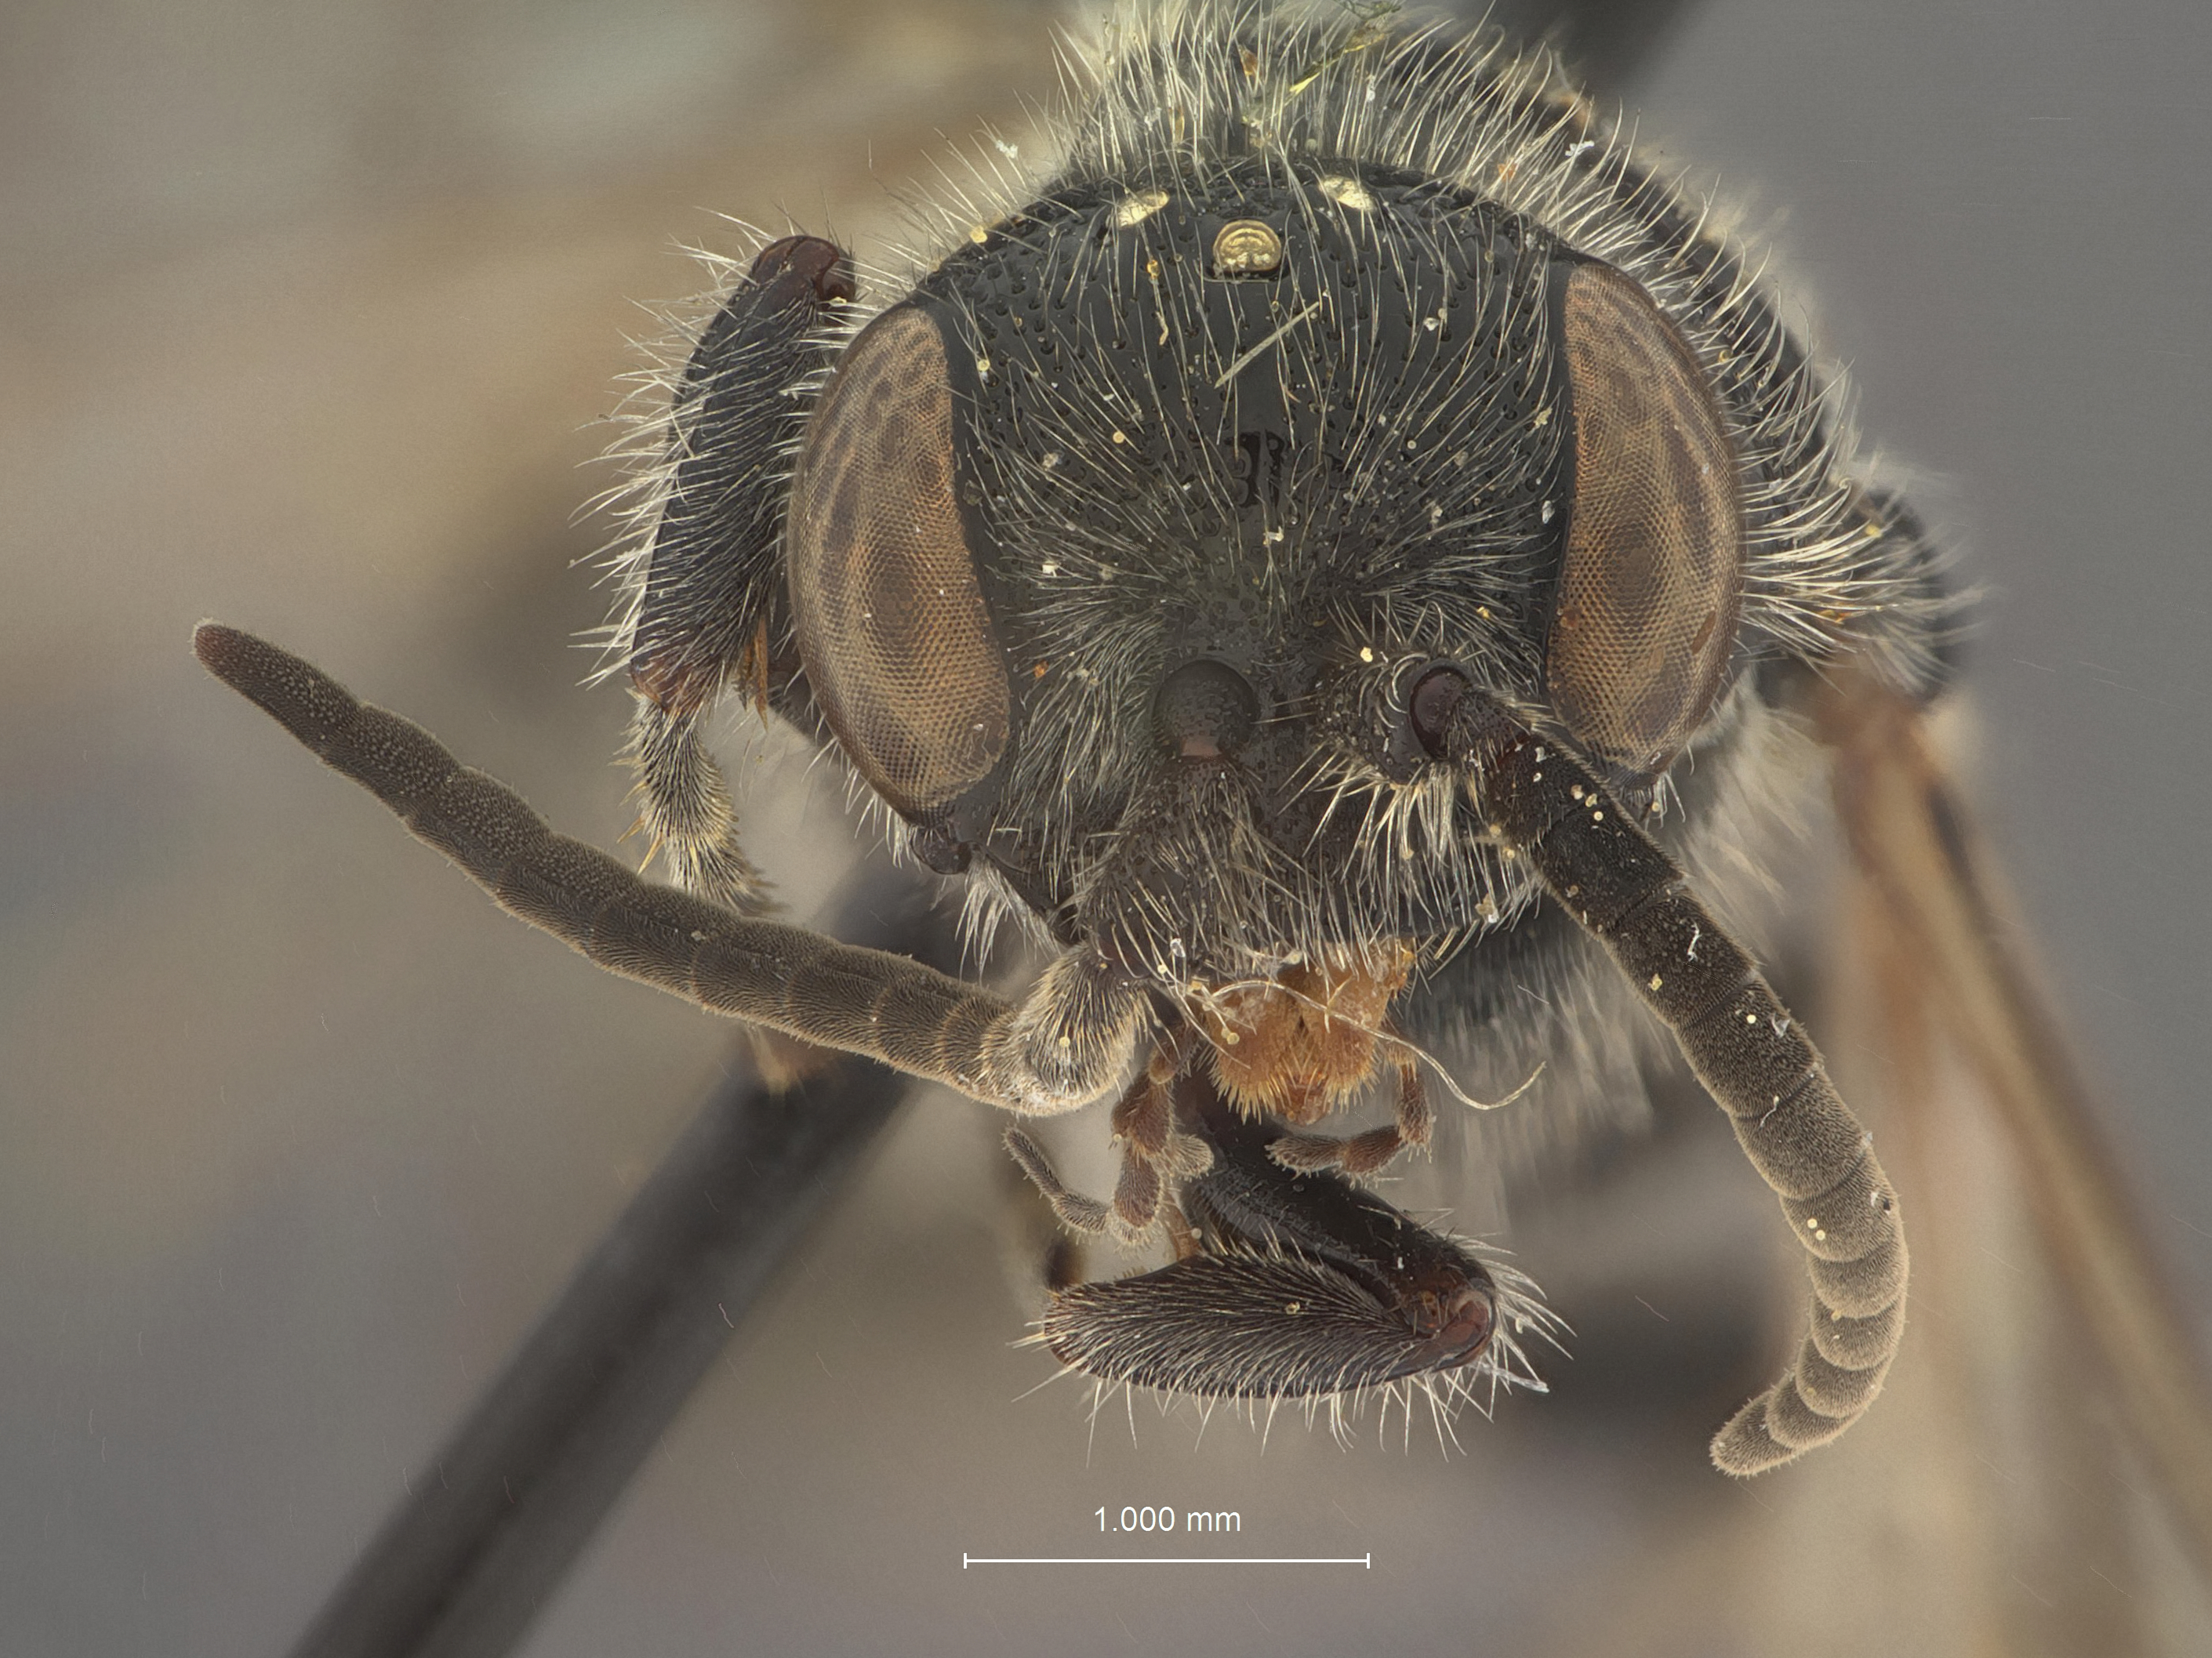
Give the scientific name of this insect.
Tiphia acambayae
